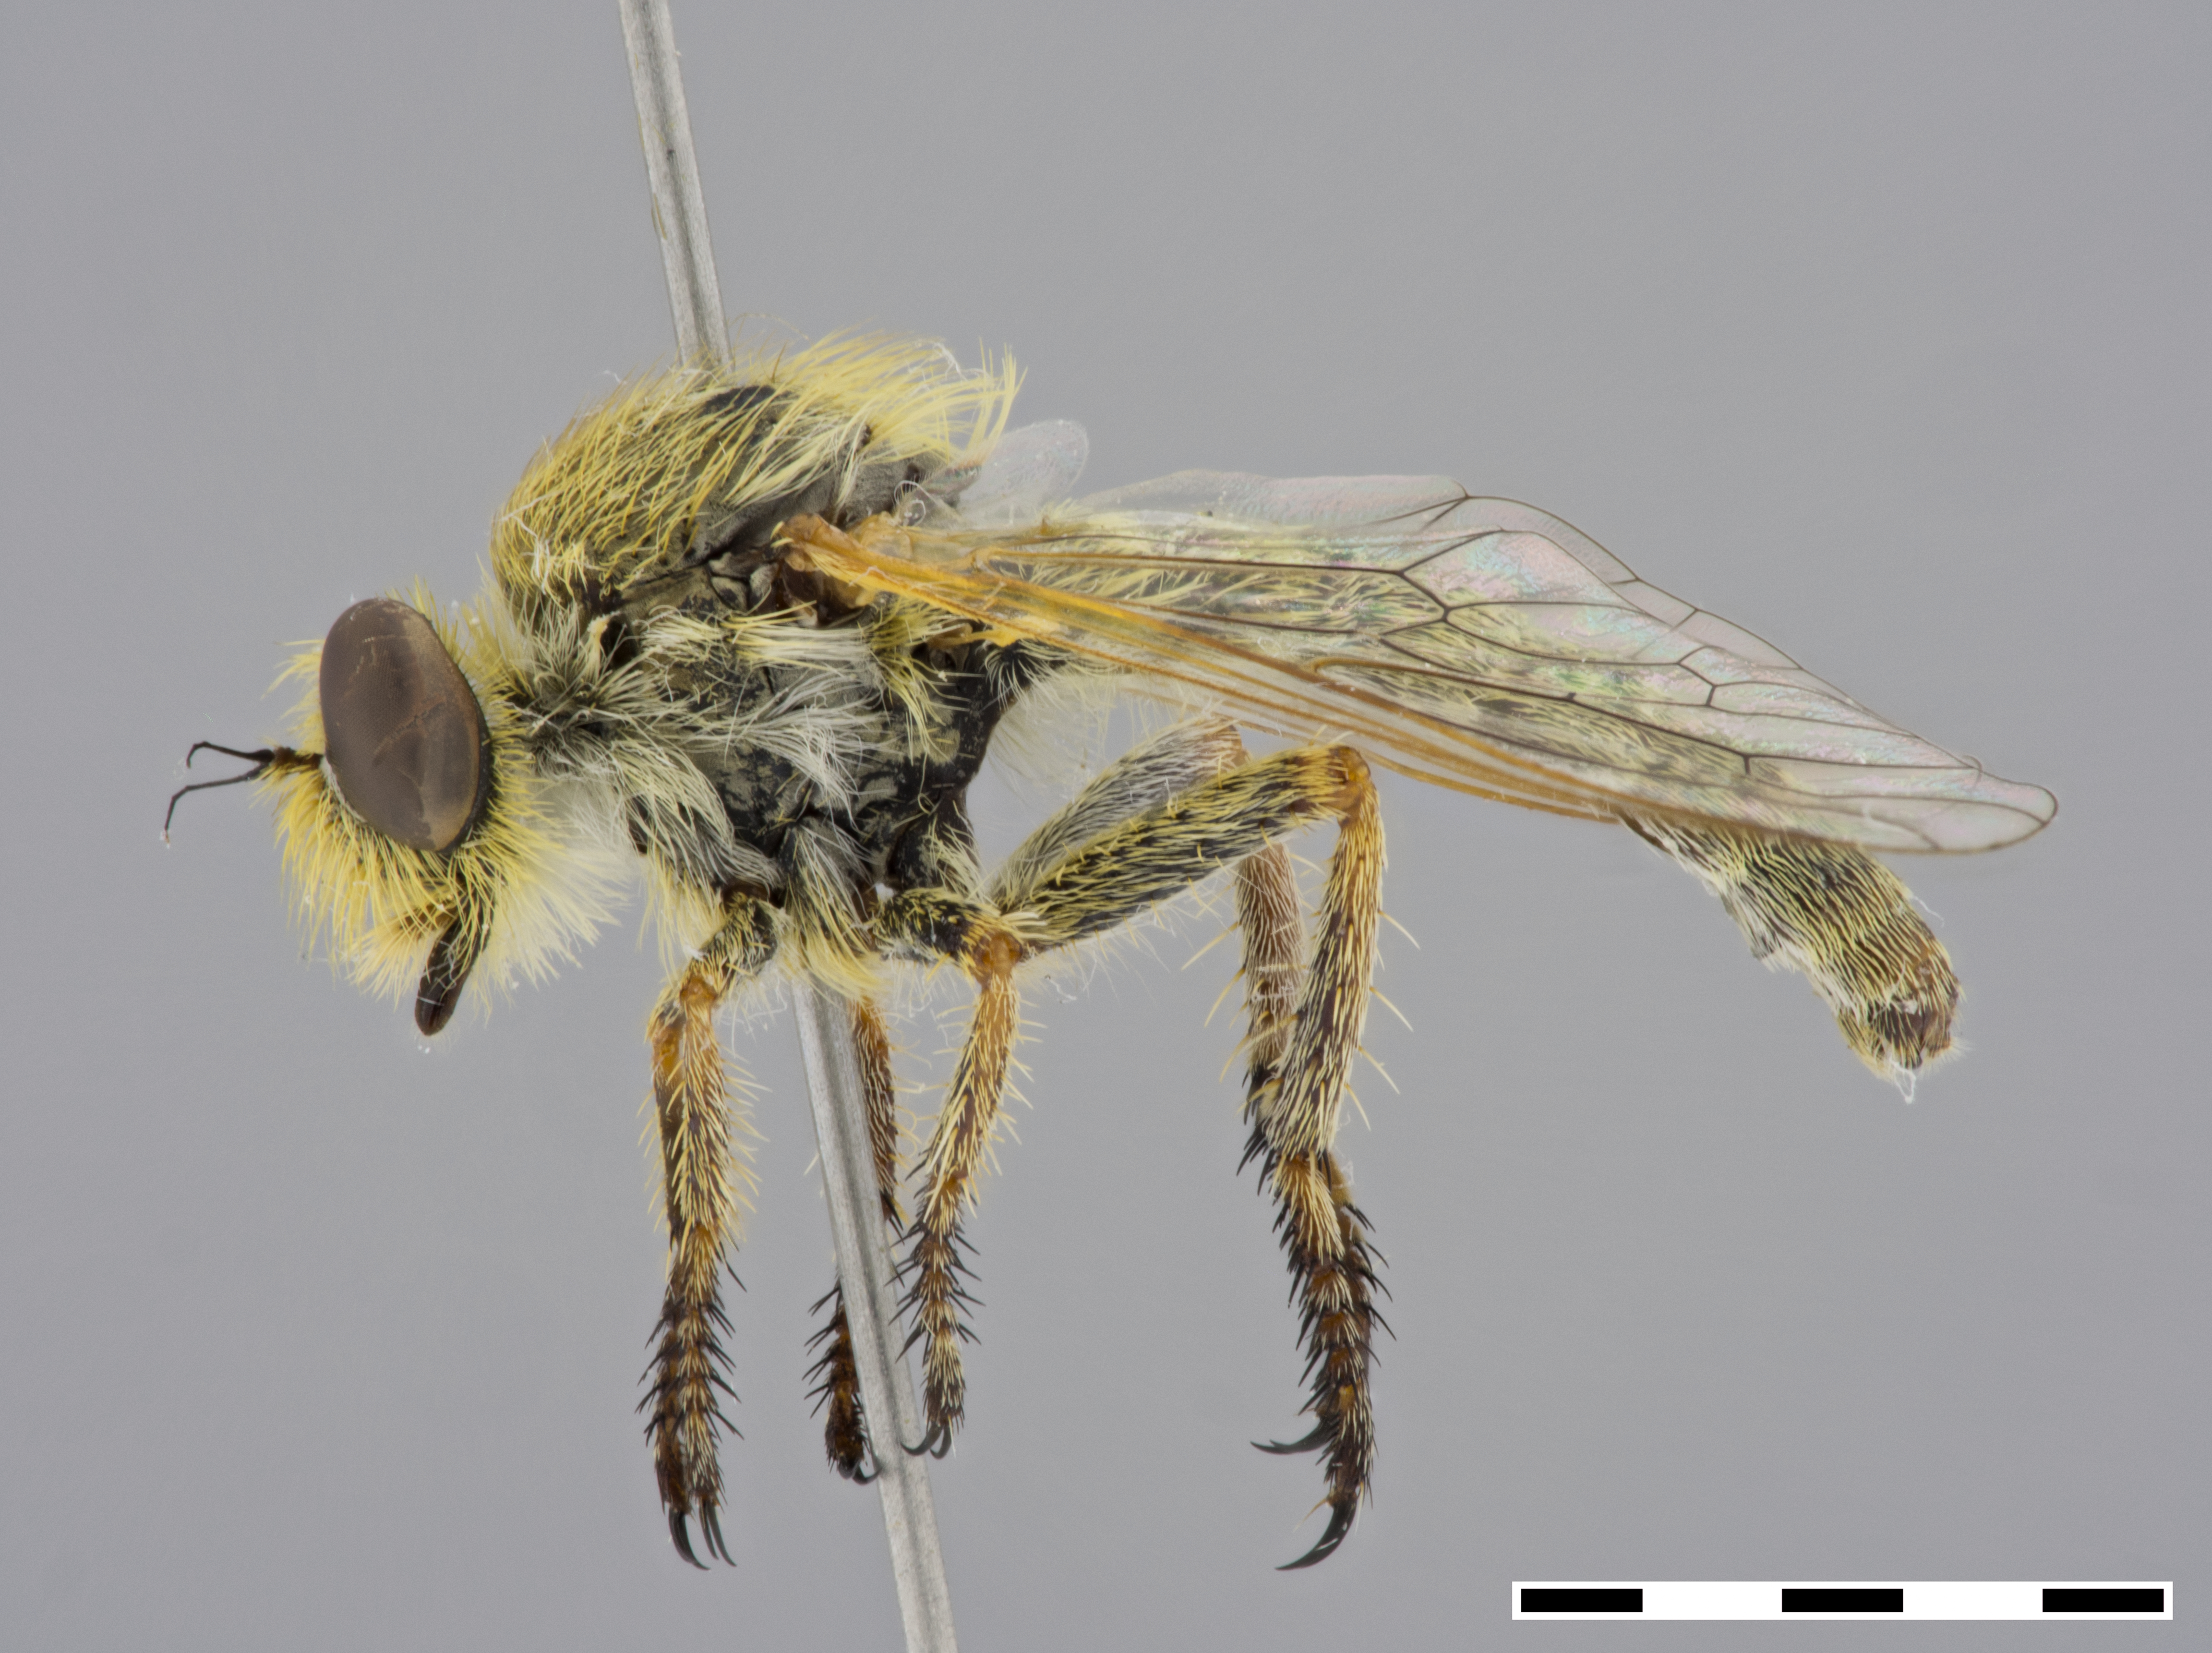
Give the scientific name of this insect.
Sporadothrix gracilis
